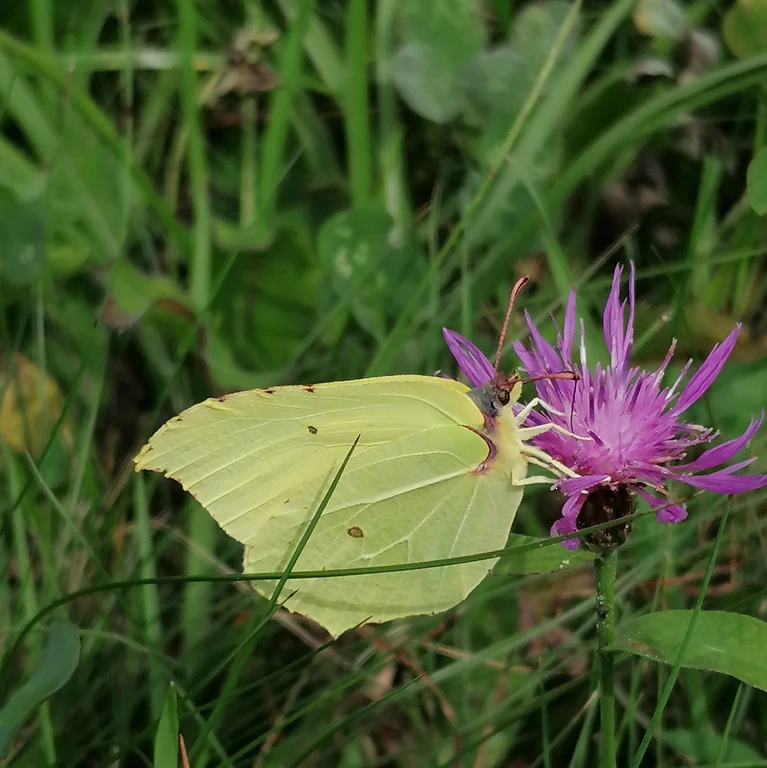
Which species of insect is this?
Gonepteryx rhamni
